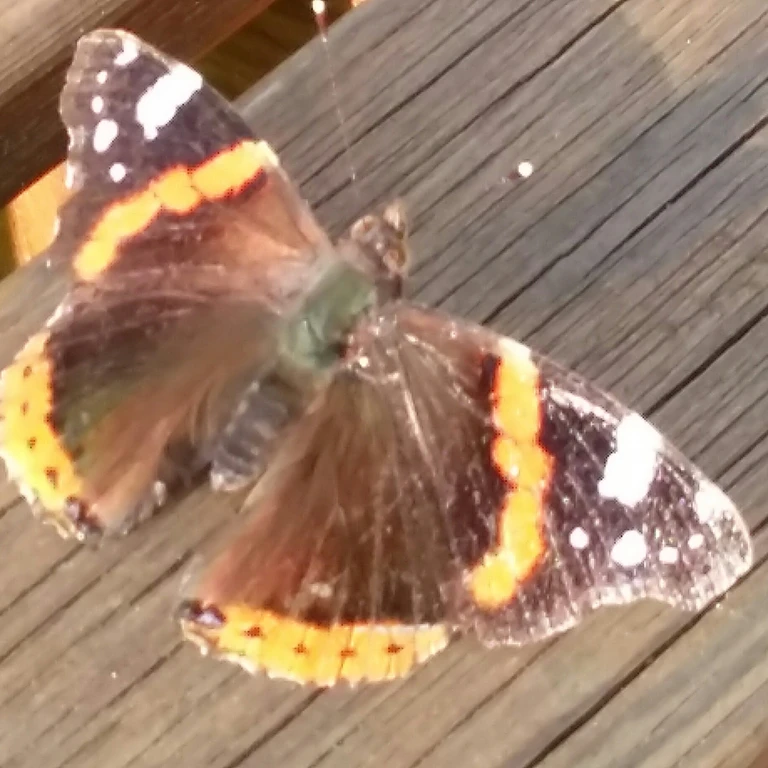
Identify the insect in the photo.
Vanessa atalanta
